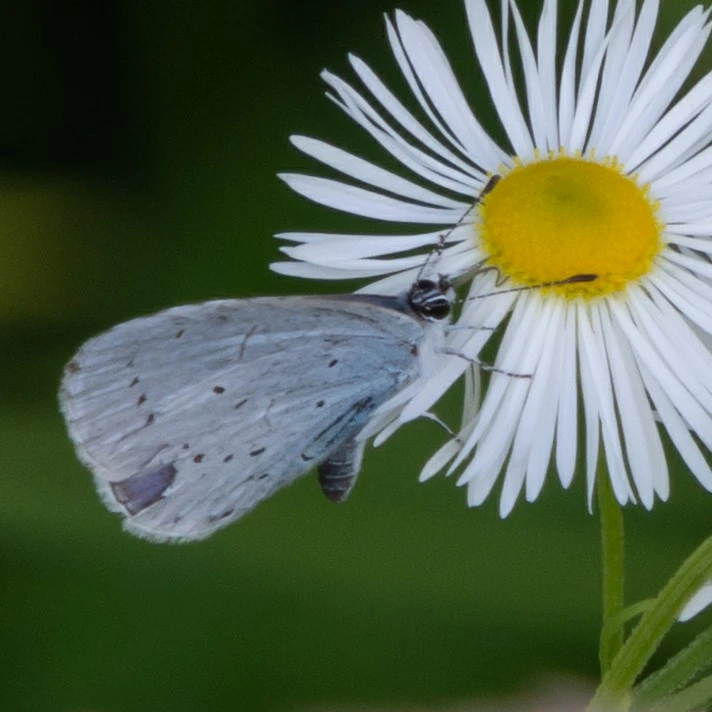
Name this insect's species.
Celastrina argiolus
